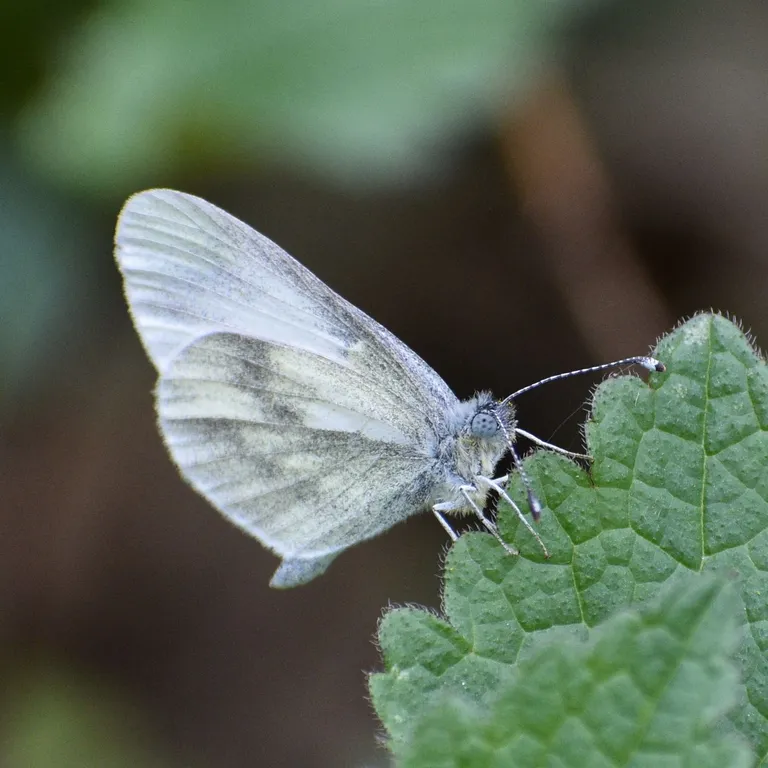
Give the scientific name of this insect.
Leptidea sinapis/juvernica
